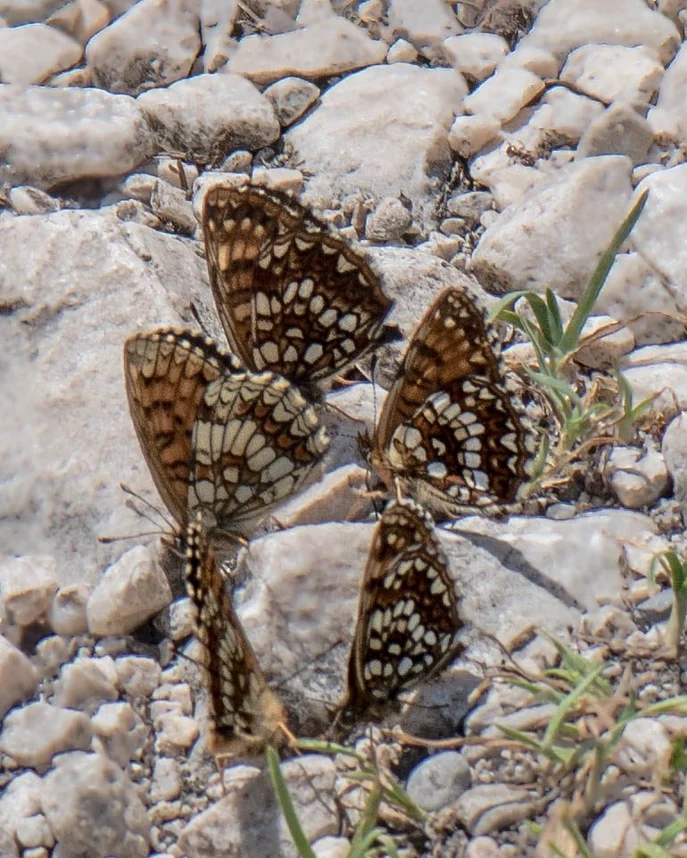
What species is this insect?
Melitaea diamina
